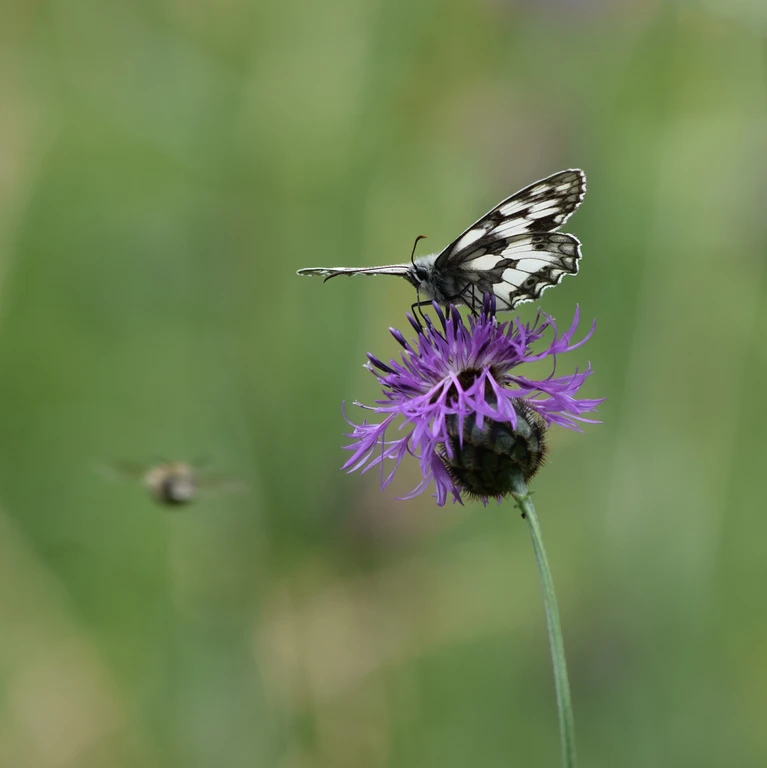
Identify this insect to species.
Melanargia galathea
